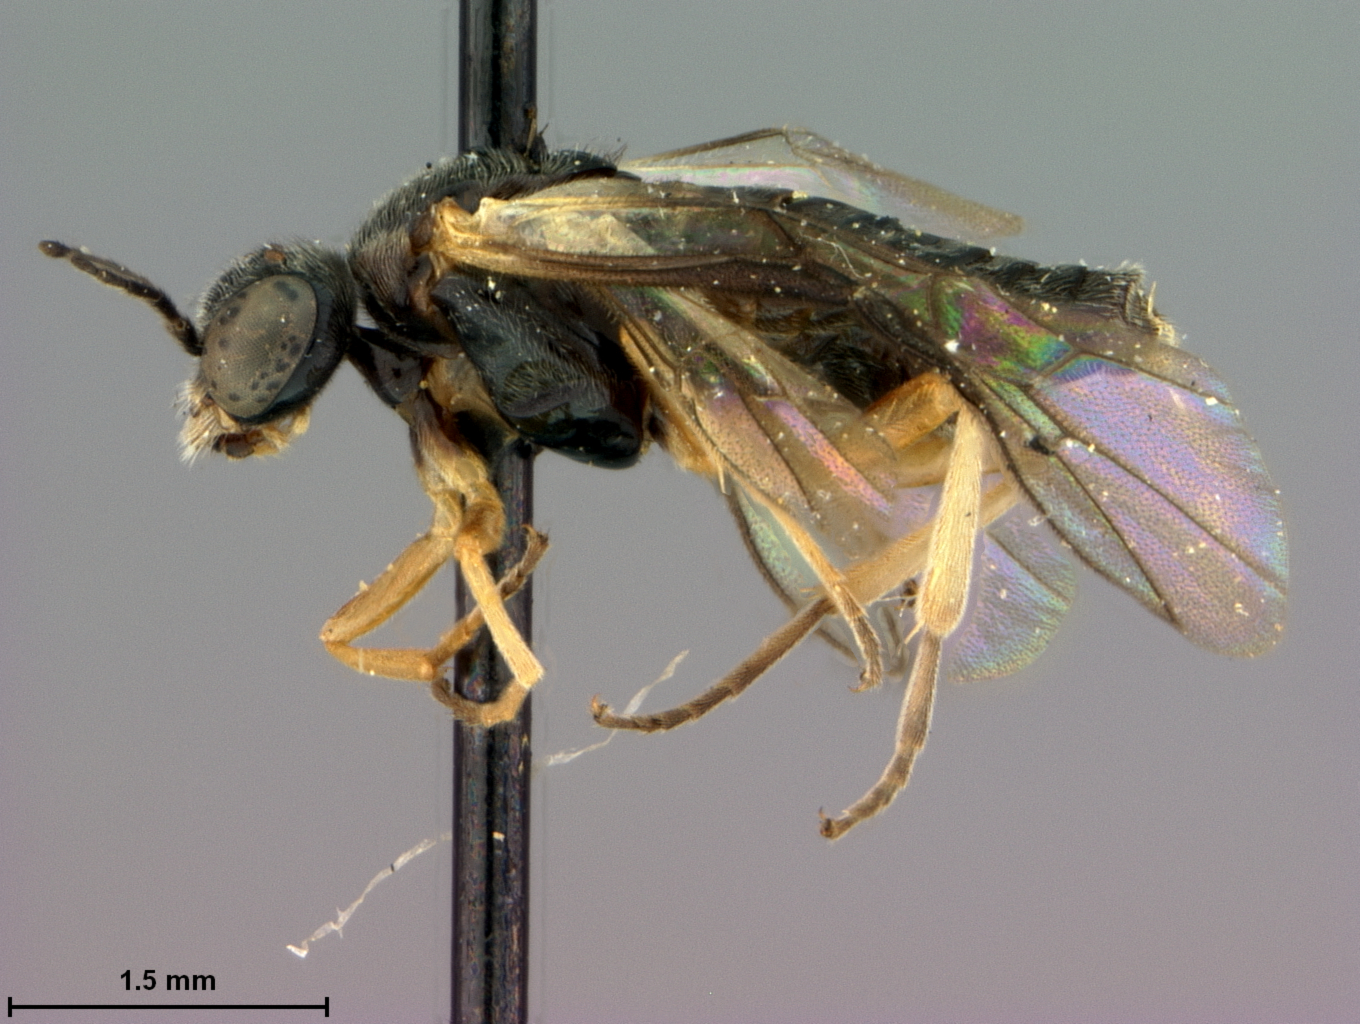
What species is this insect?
Acordulecera nigrata
